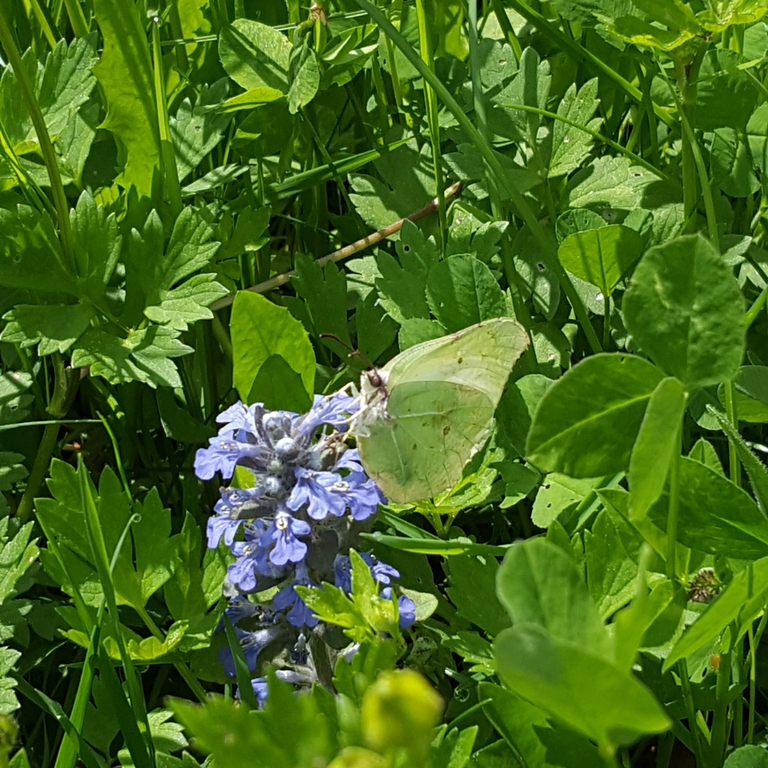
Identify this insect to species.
Gonepteryx rhamni
